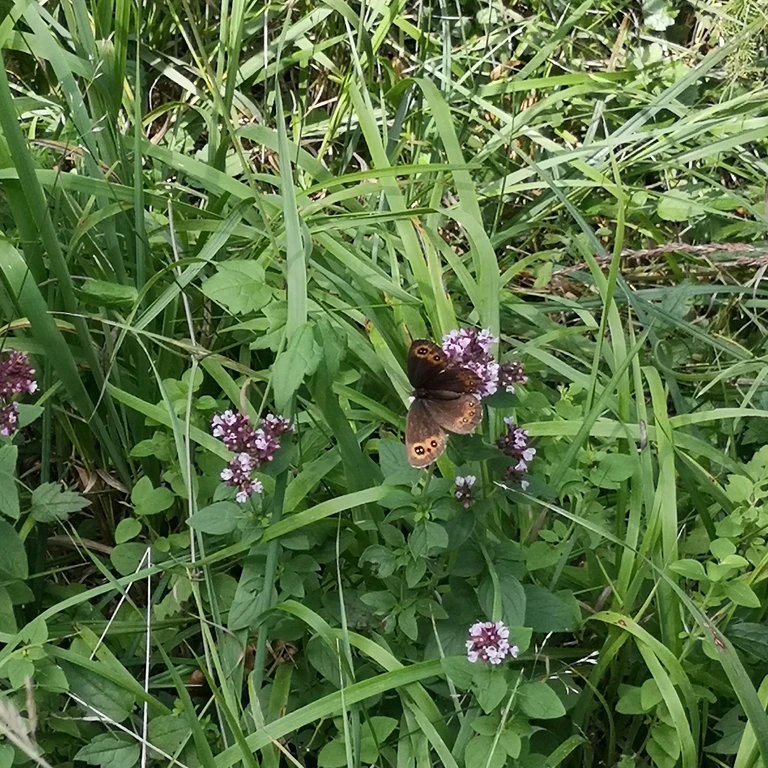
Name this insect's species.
Erebia aethiops
